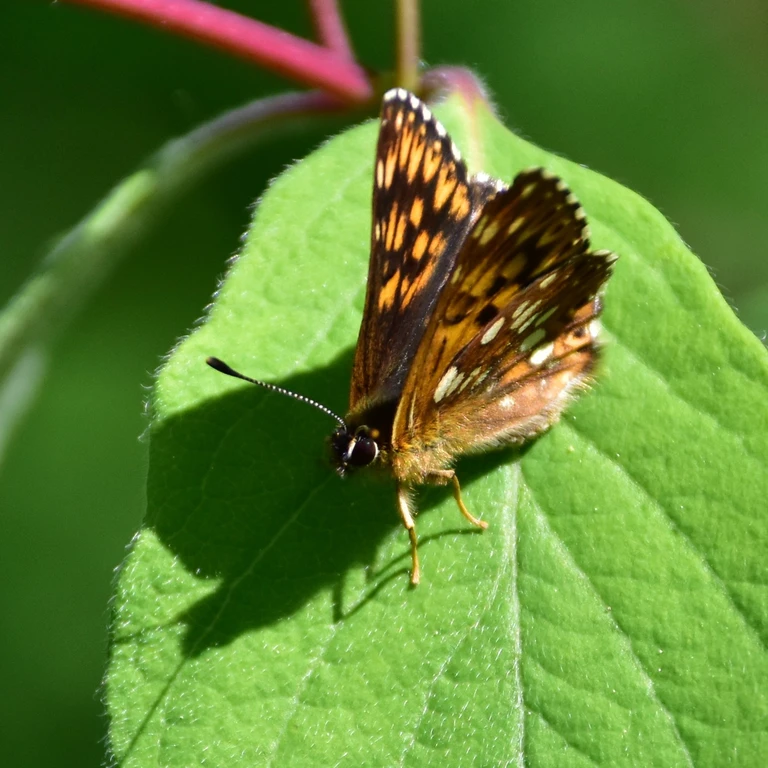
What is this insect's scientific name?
Hamearis lucina
